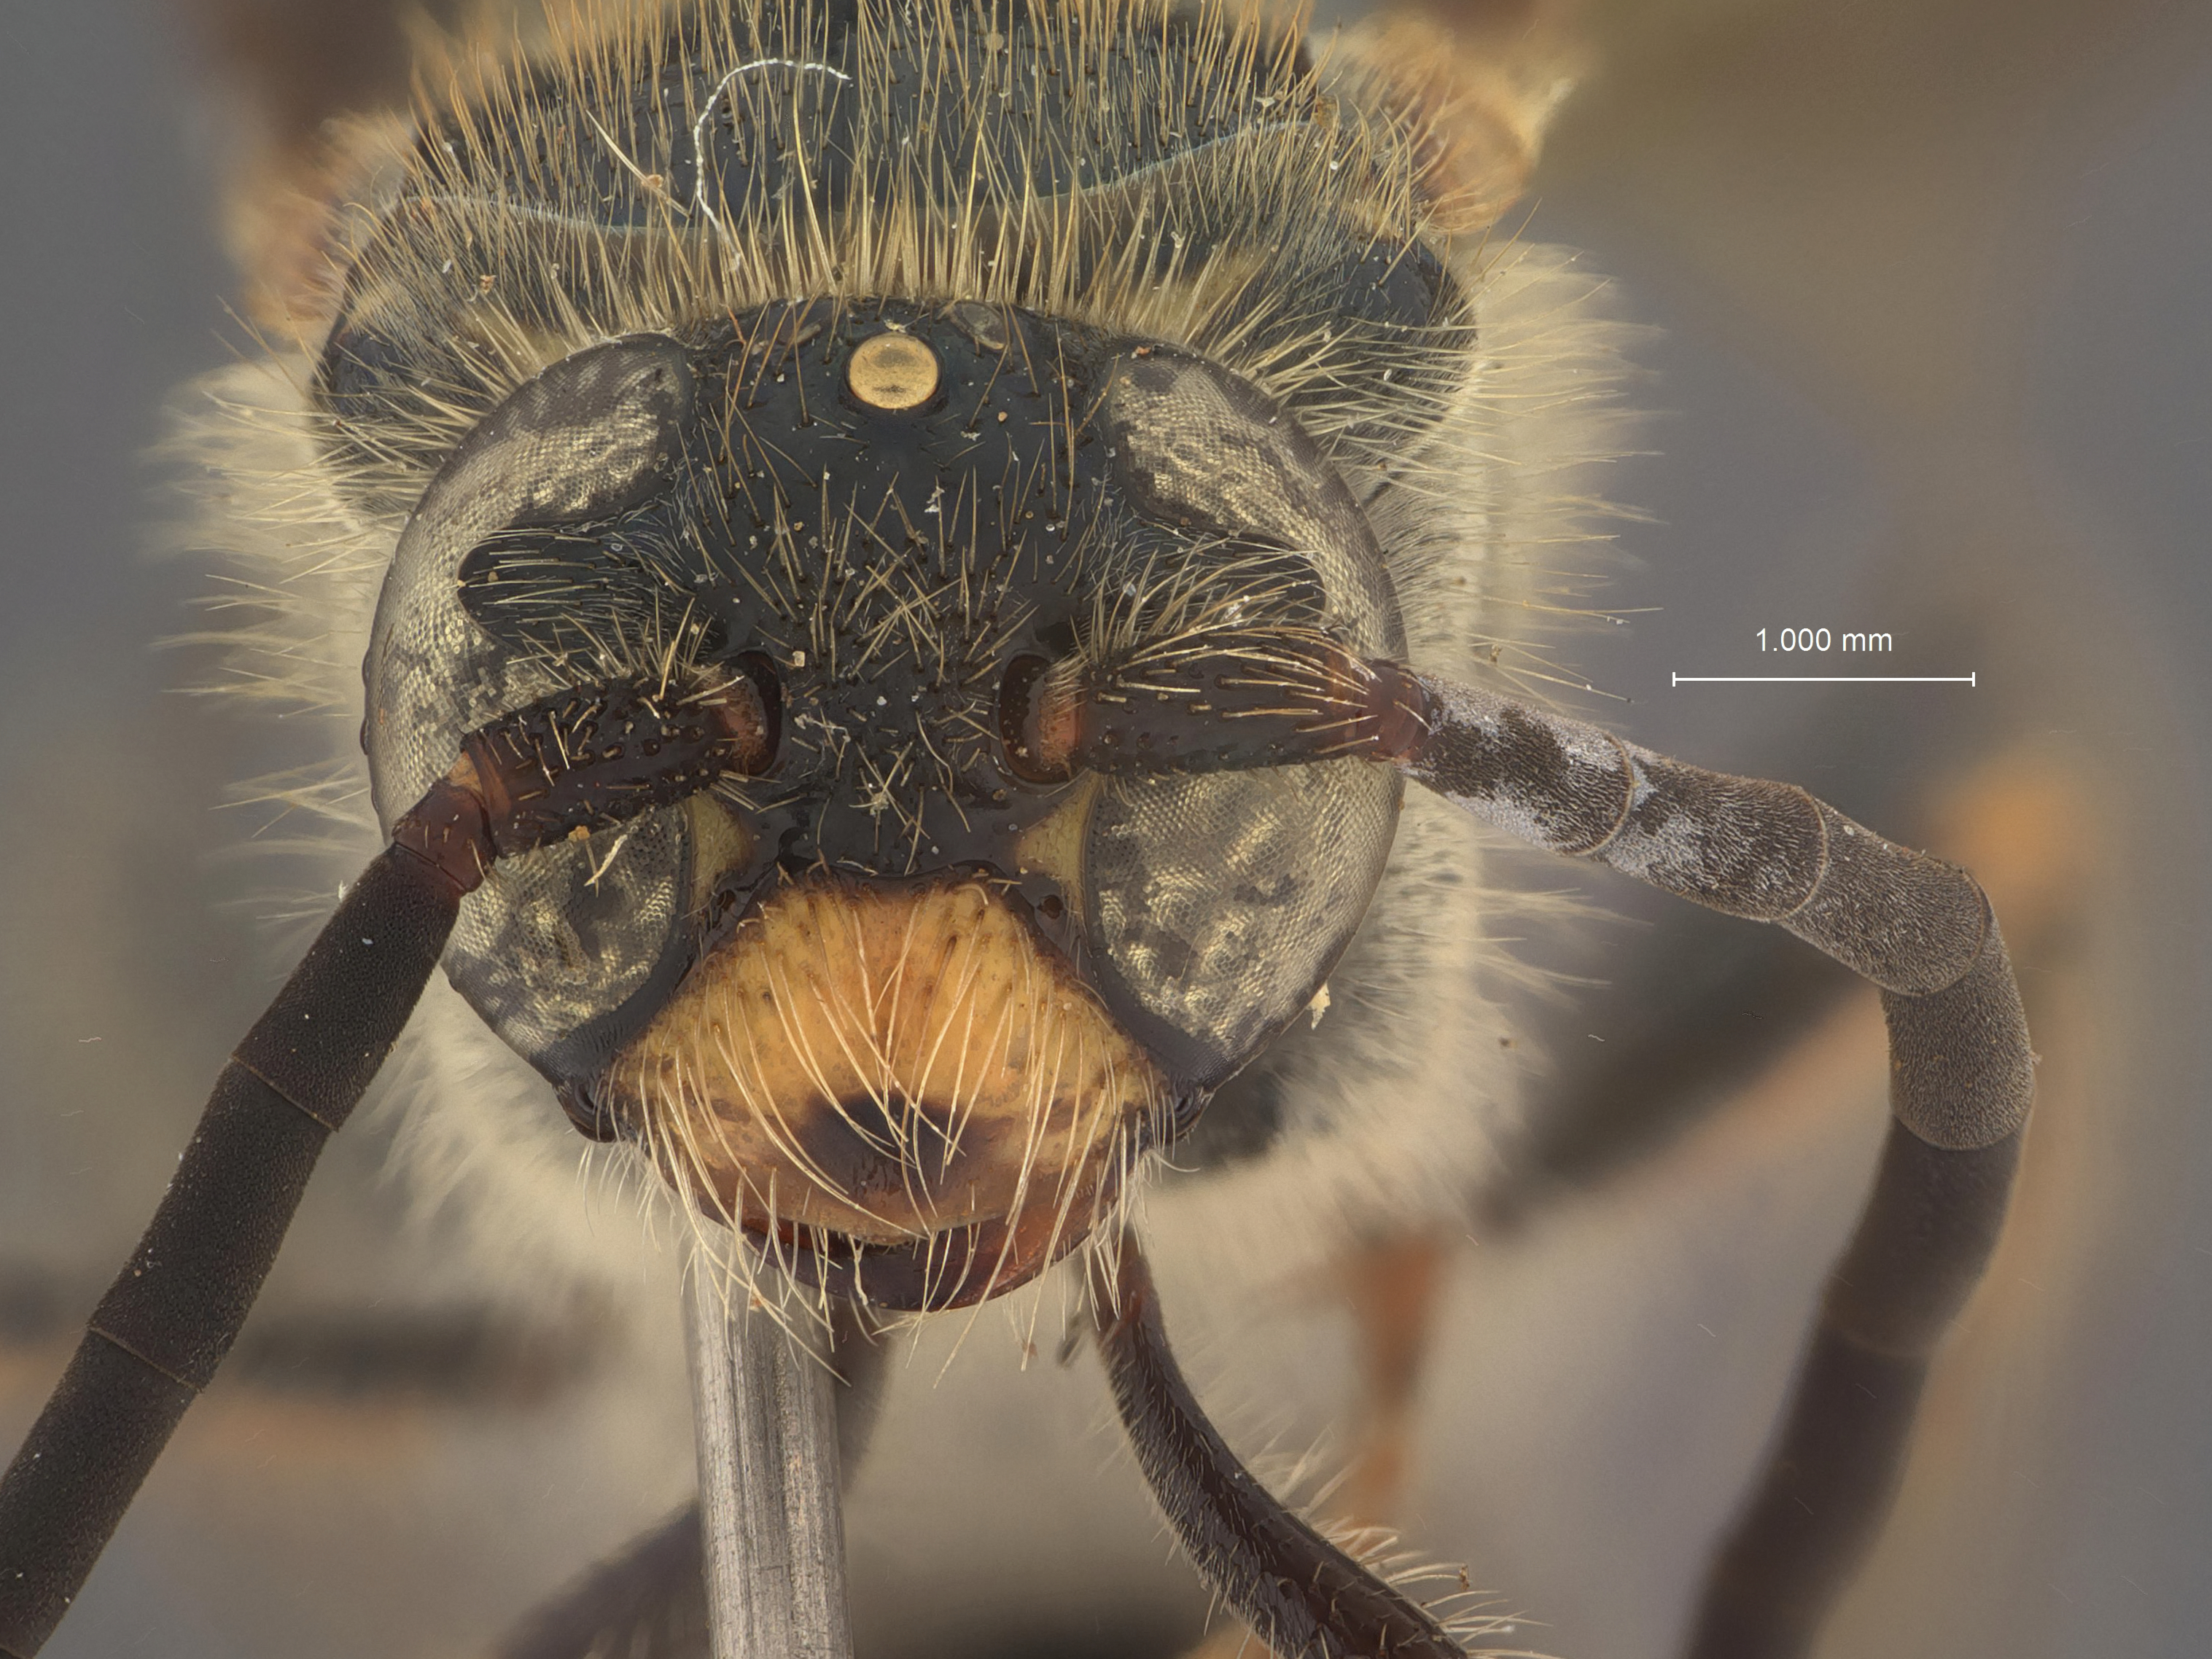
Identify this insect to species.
Scolia incerta
